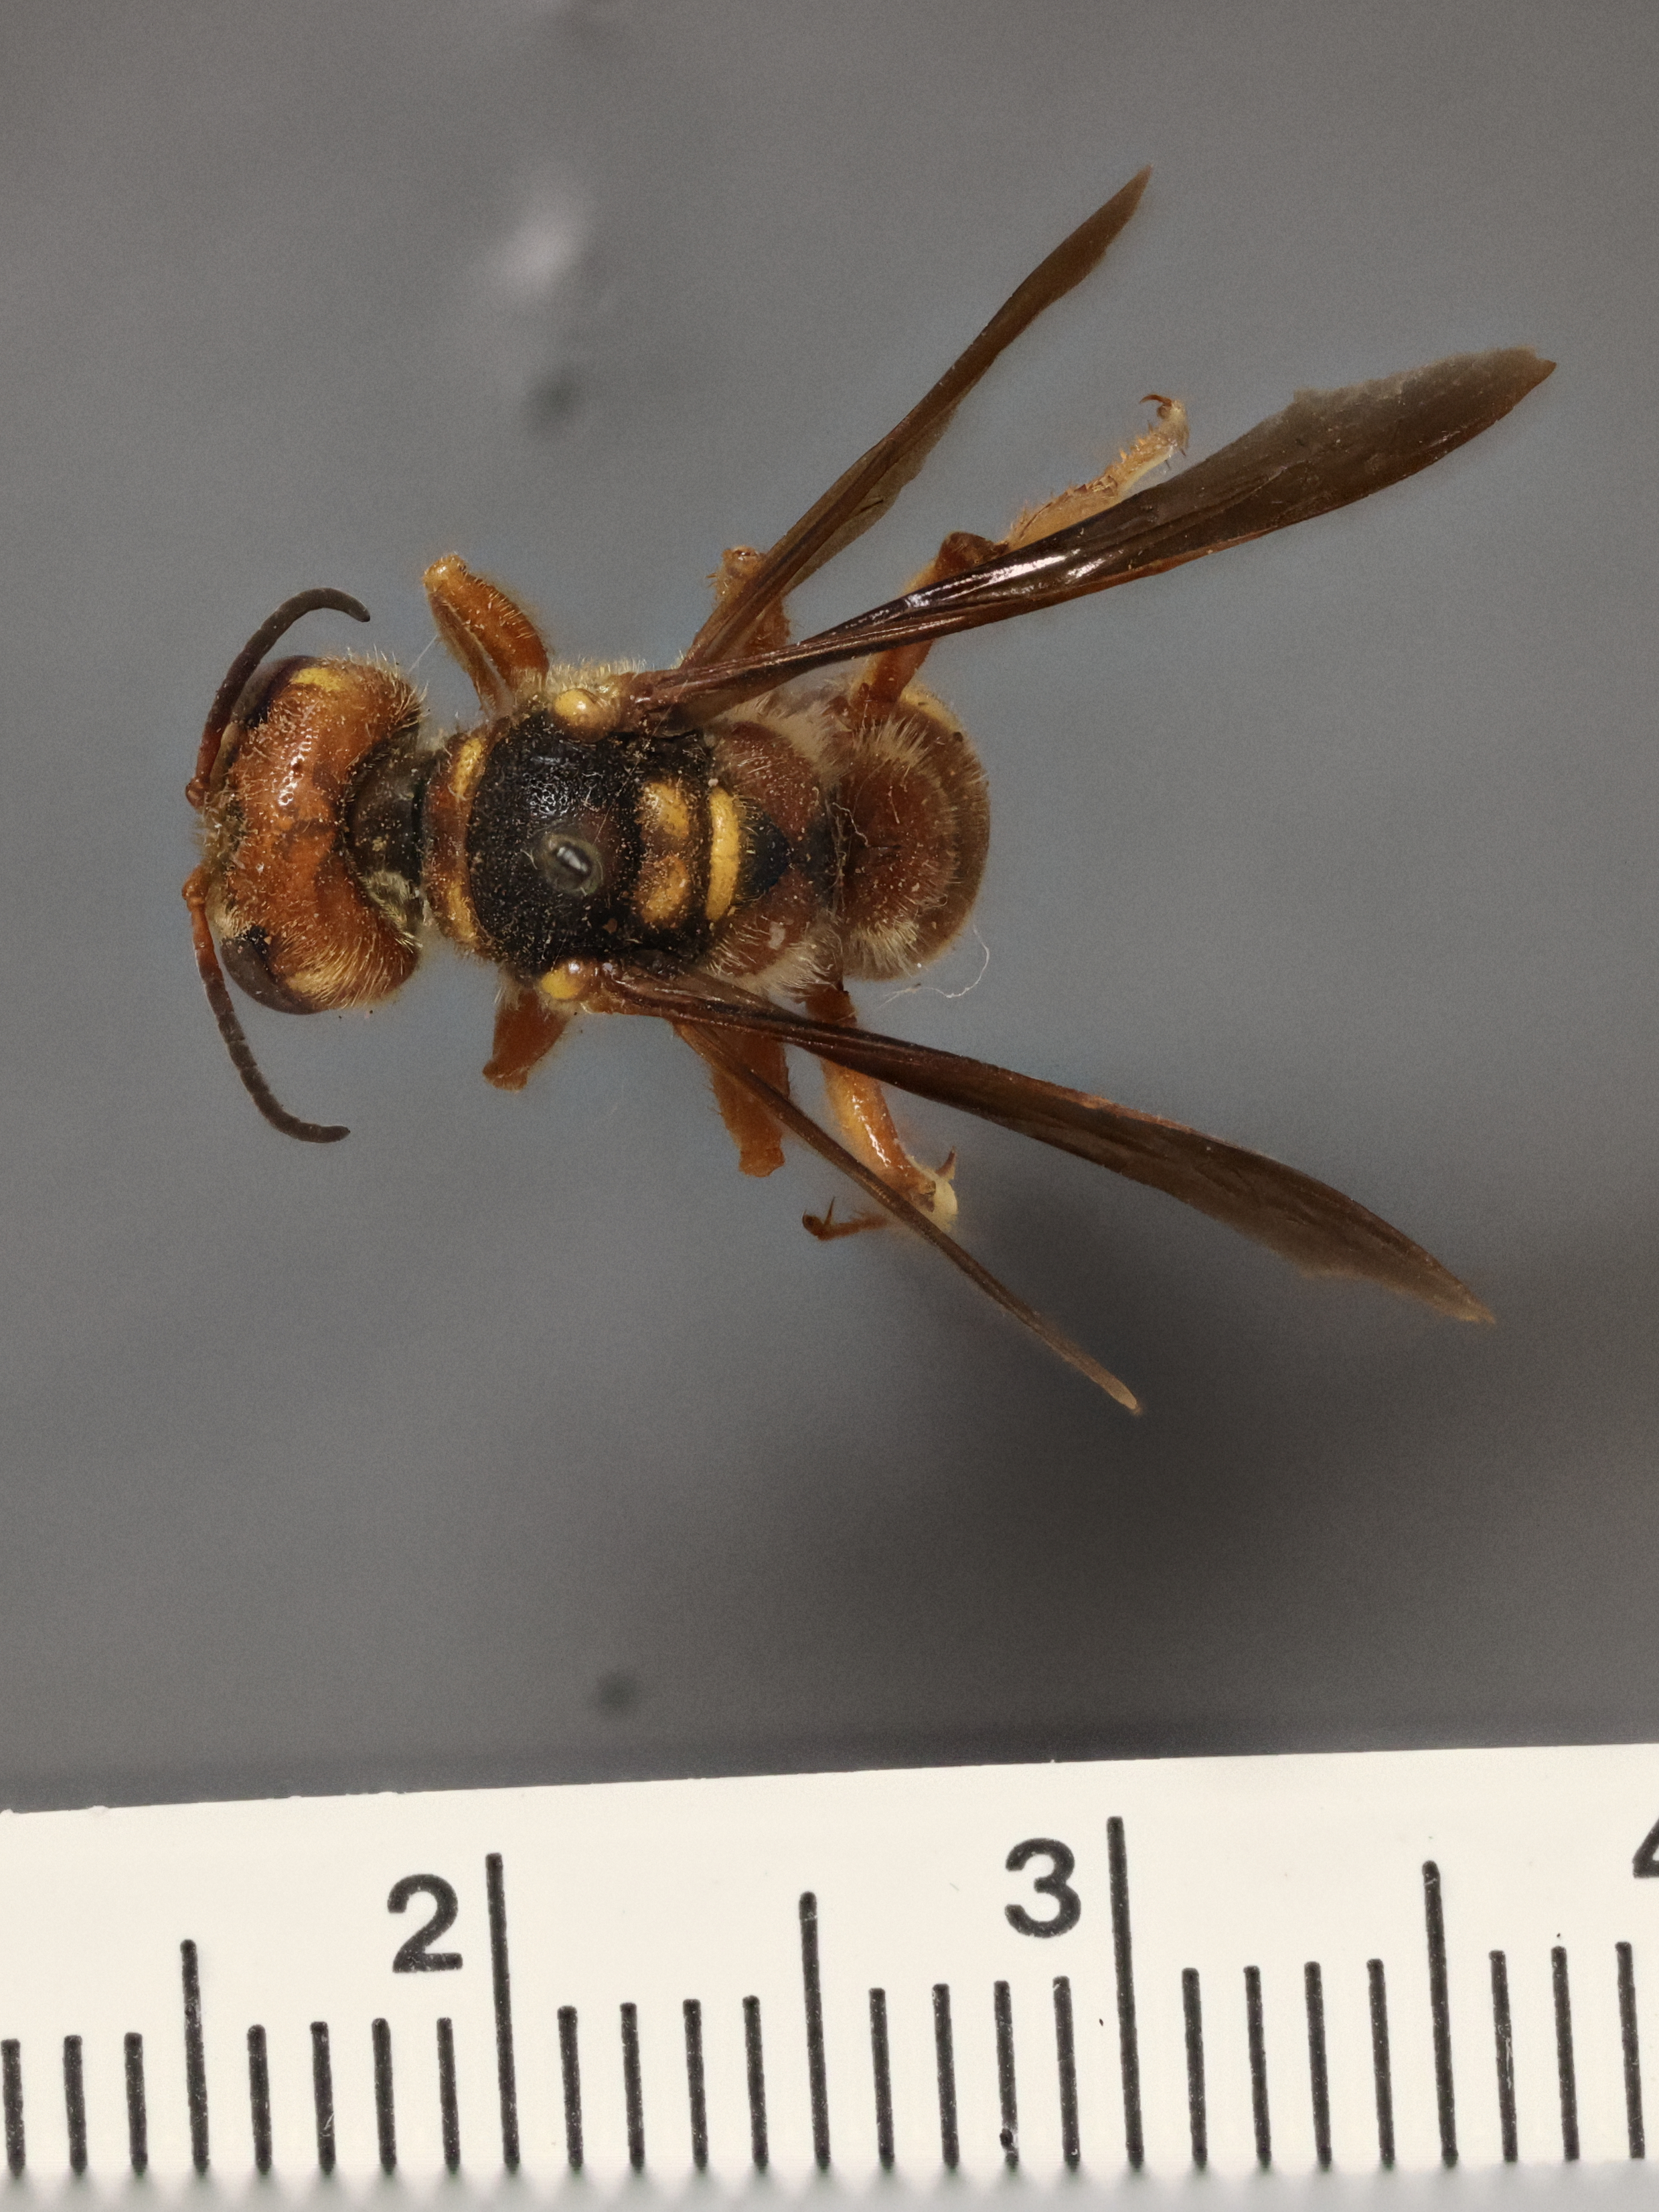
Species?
Cerceris raui
